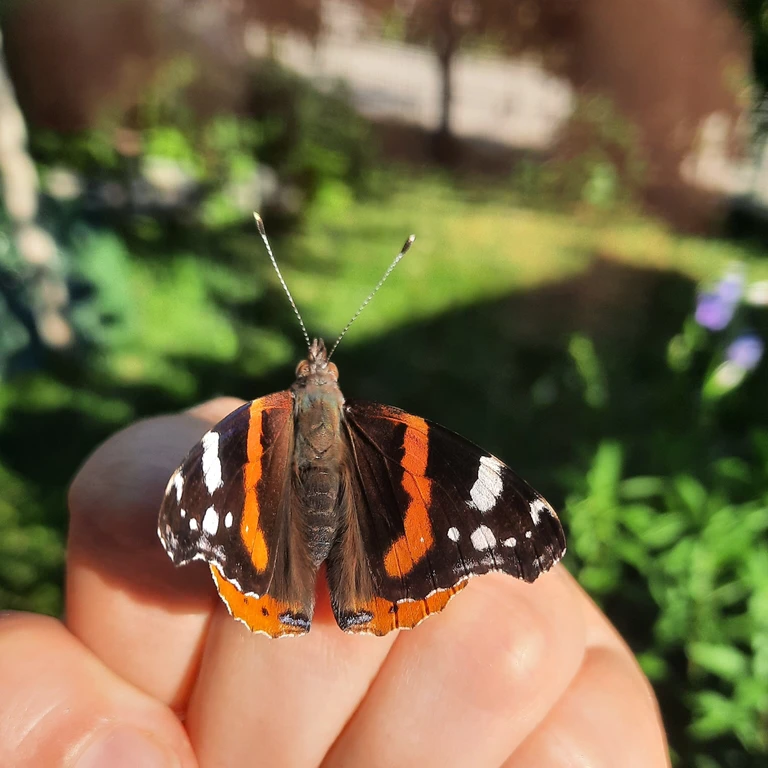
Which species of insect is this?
Vanessa atalanta
